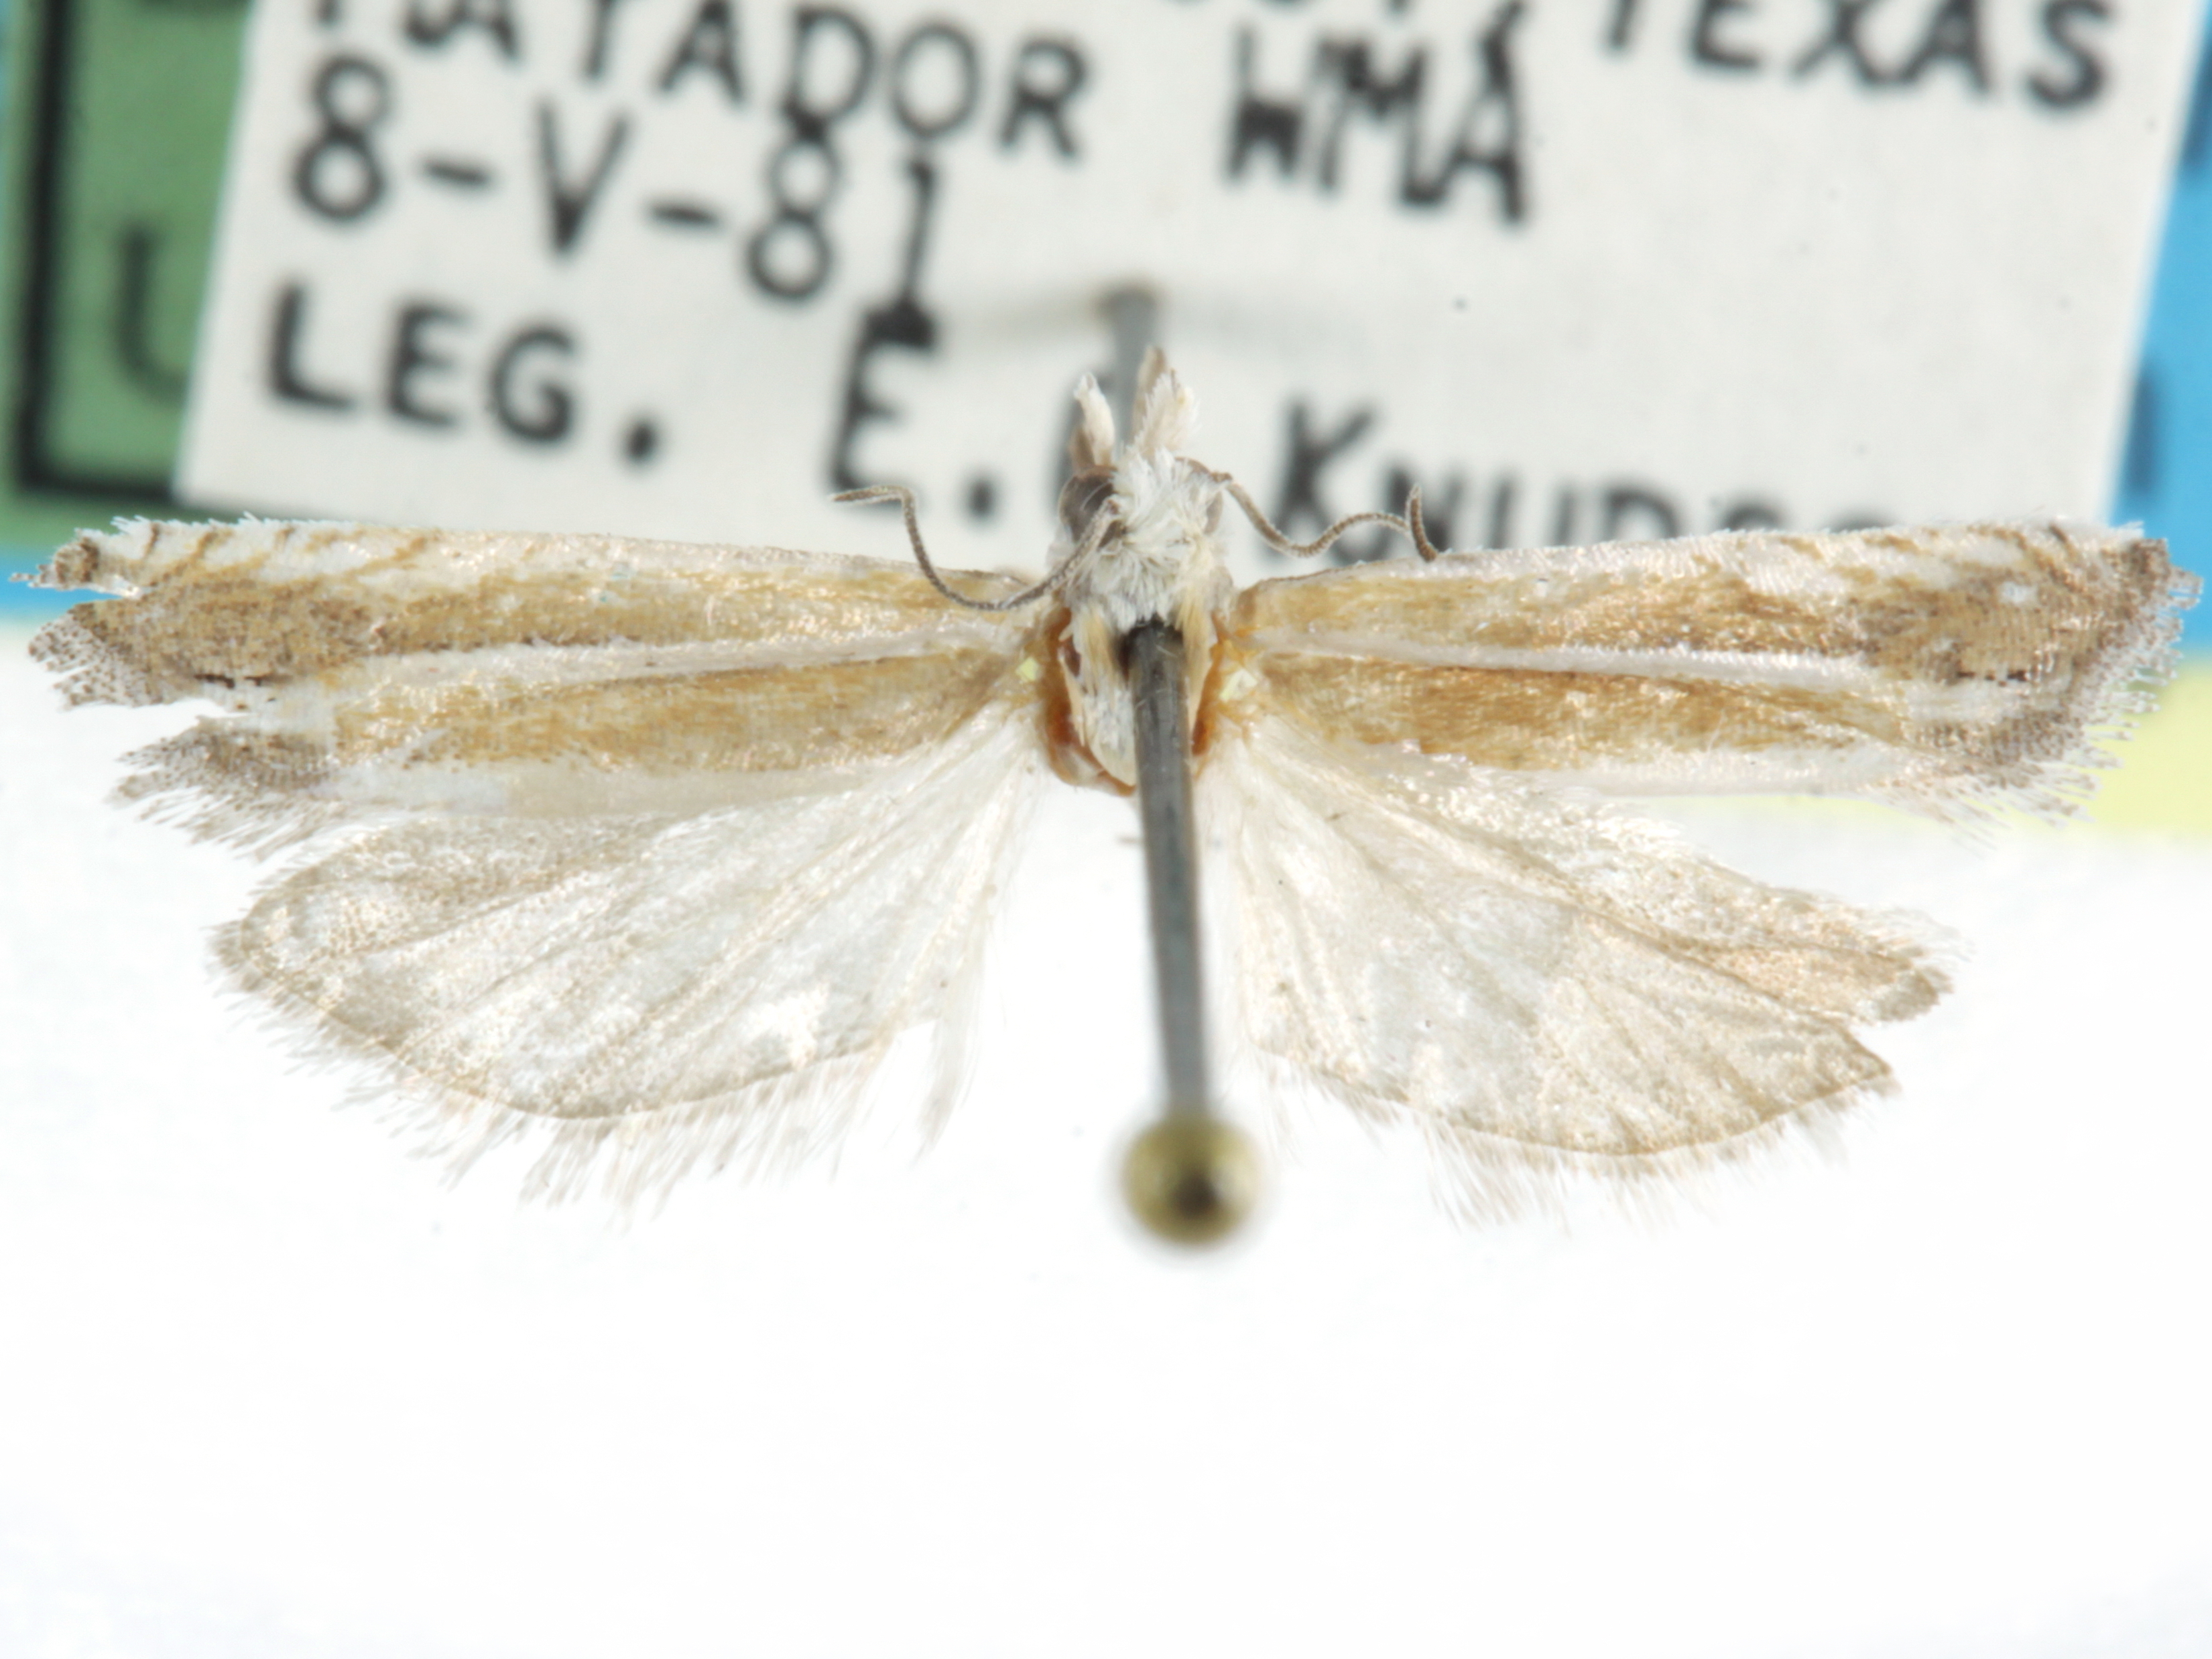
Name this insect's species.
Eucosma pecosana
